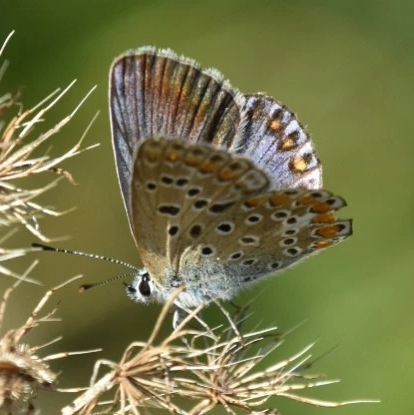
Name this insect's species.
Polyommatus icarus
